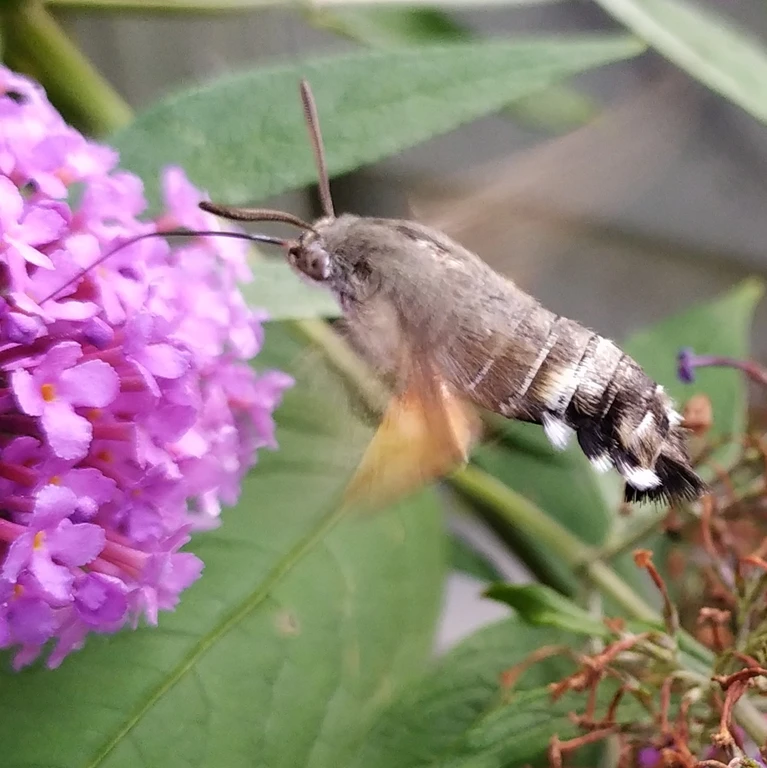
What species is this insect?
Macroglossum stellatarum
